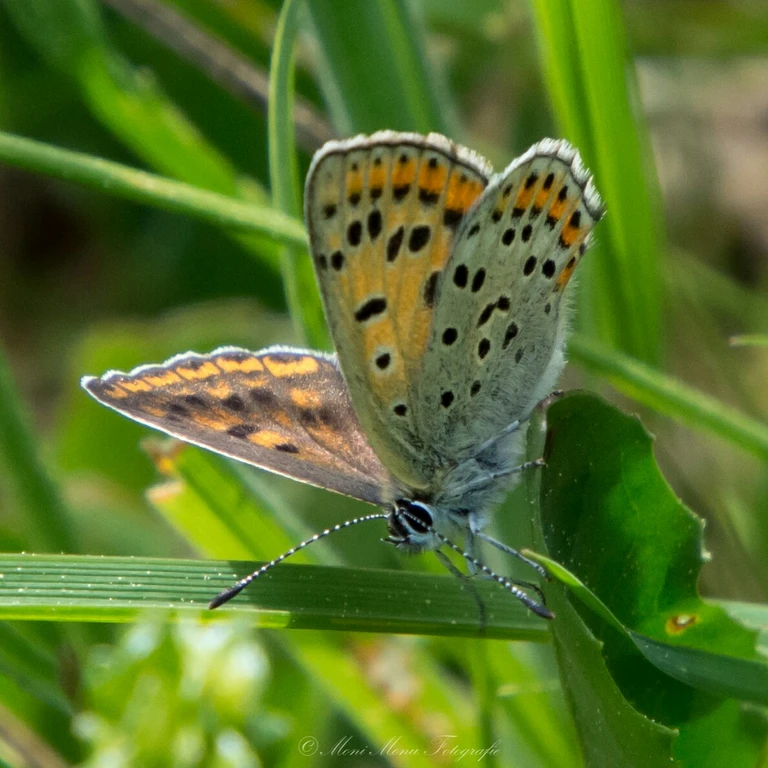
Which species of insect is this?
Lycaena tityrus (also Loweia tityrus)
